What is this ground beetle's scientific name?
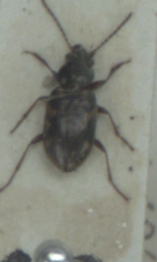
Bembidion varium
